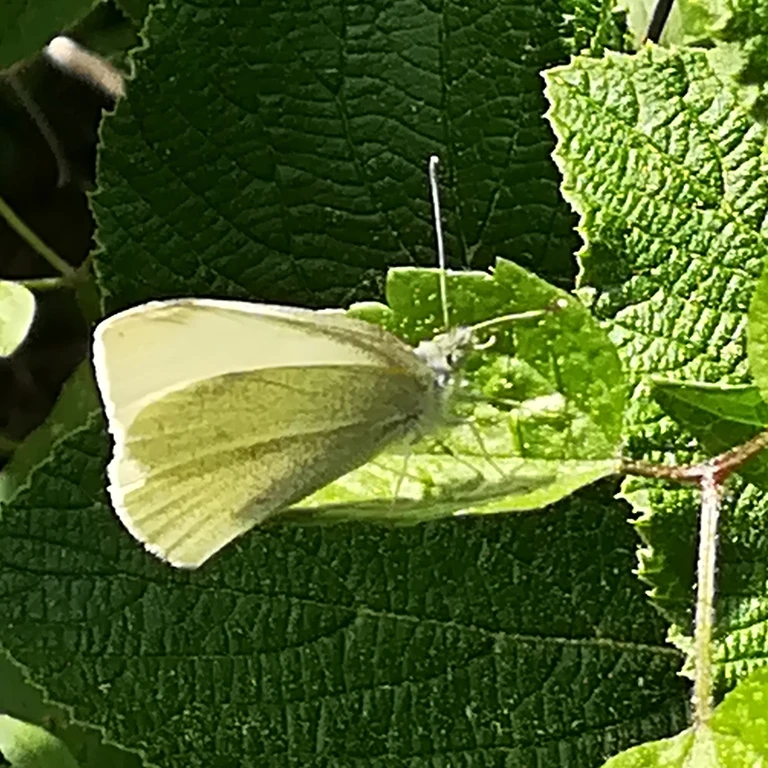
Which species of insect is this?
Pieris rapae
